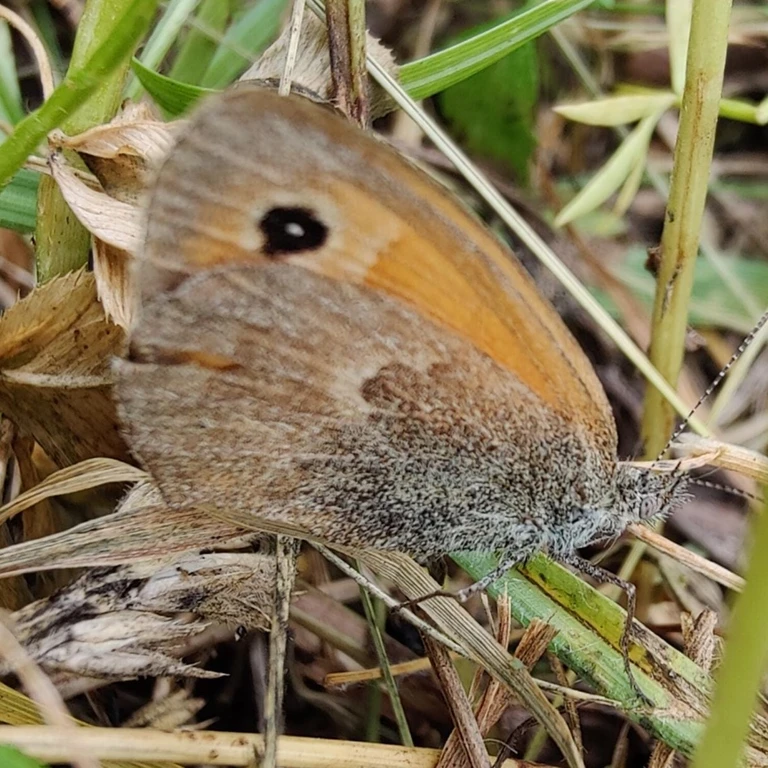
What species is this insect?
Coenonympha pamphilus
